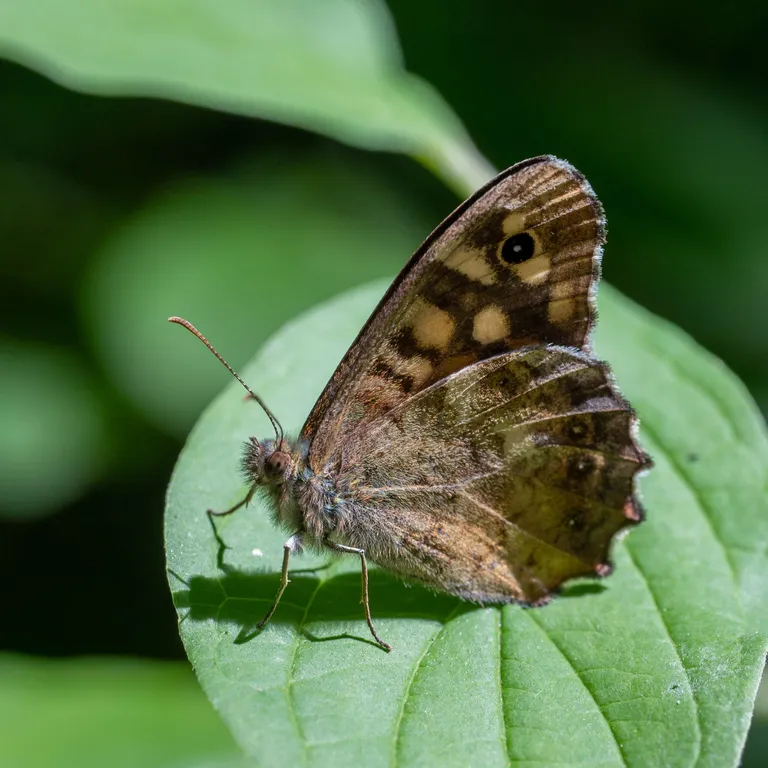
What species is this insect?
Pararge aegeria
